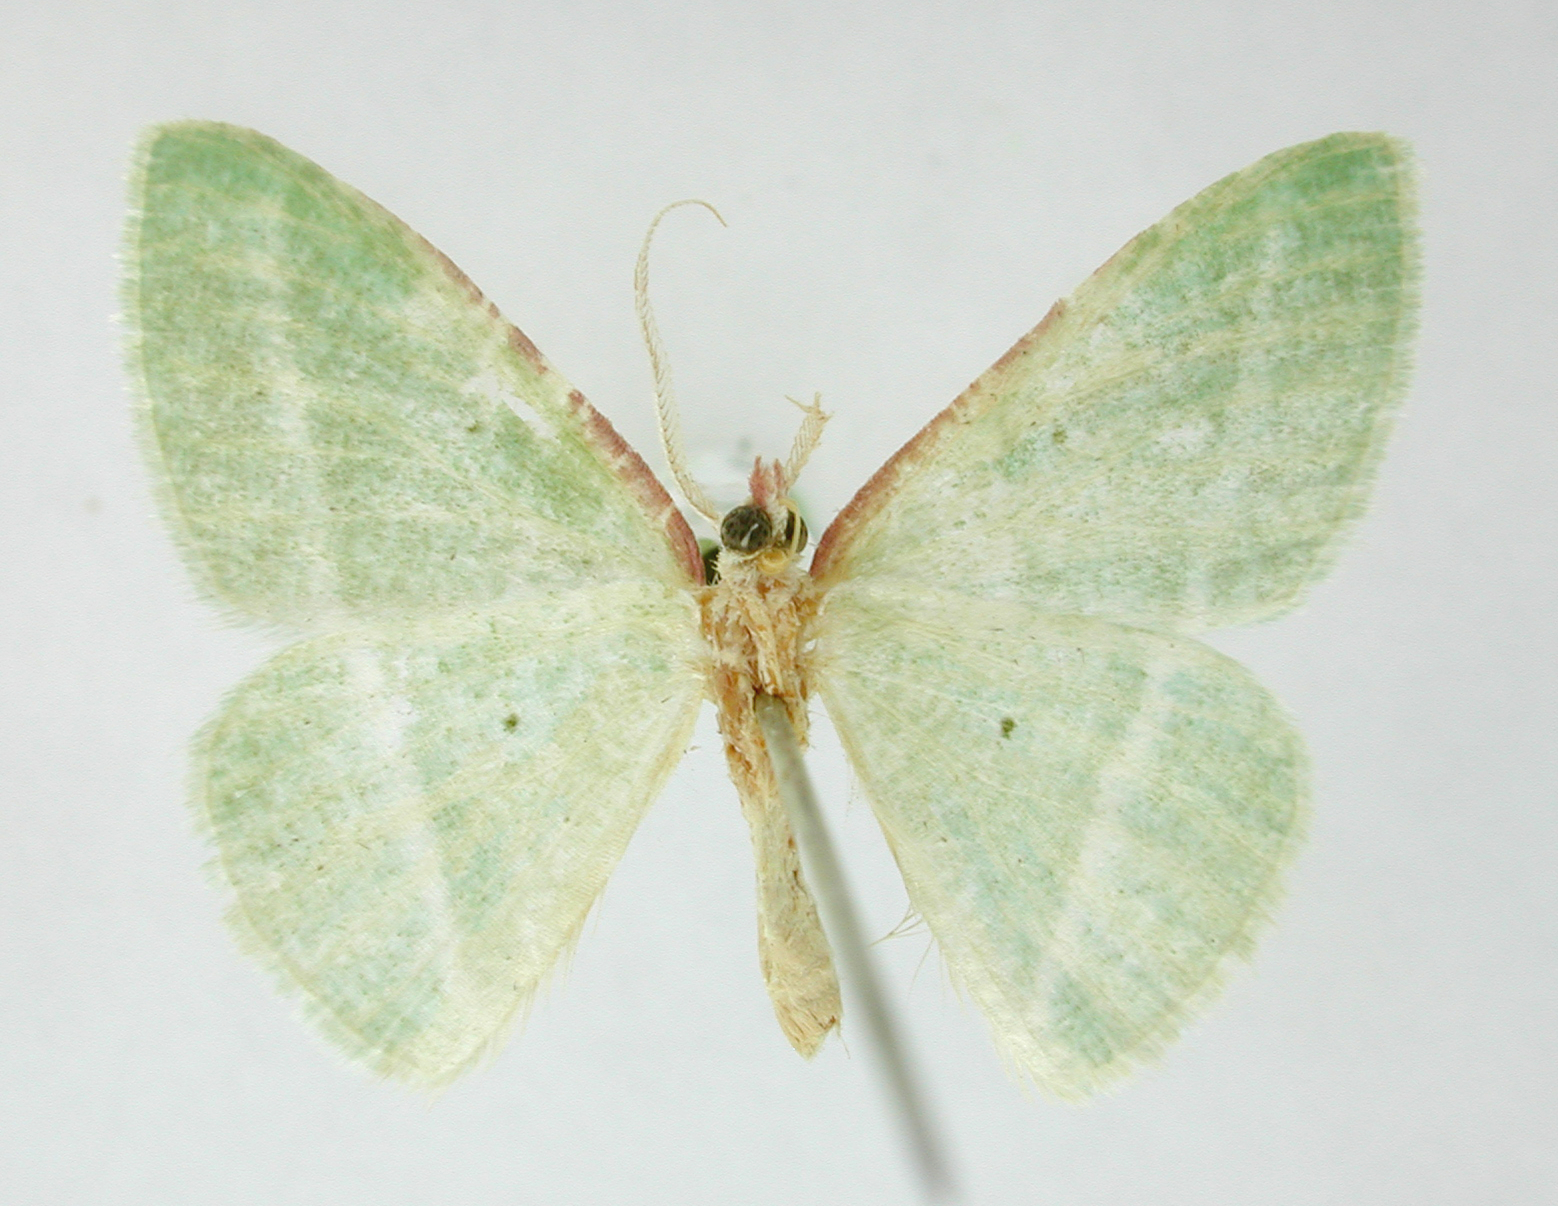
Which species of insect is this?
Dichorda aplagaria
